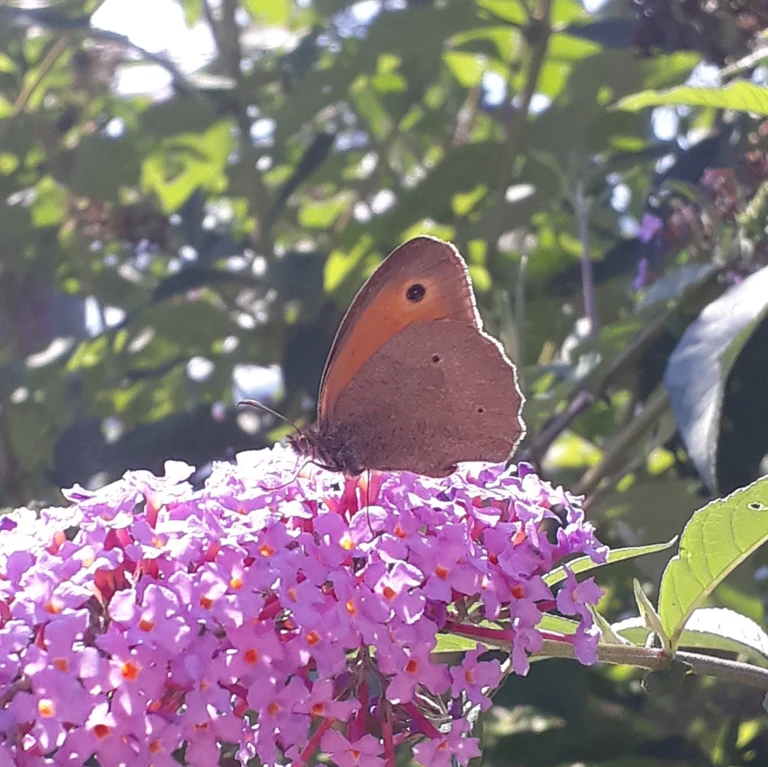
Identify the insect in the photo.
Maniola jurtina
